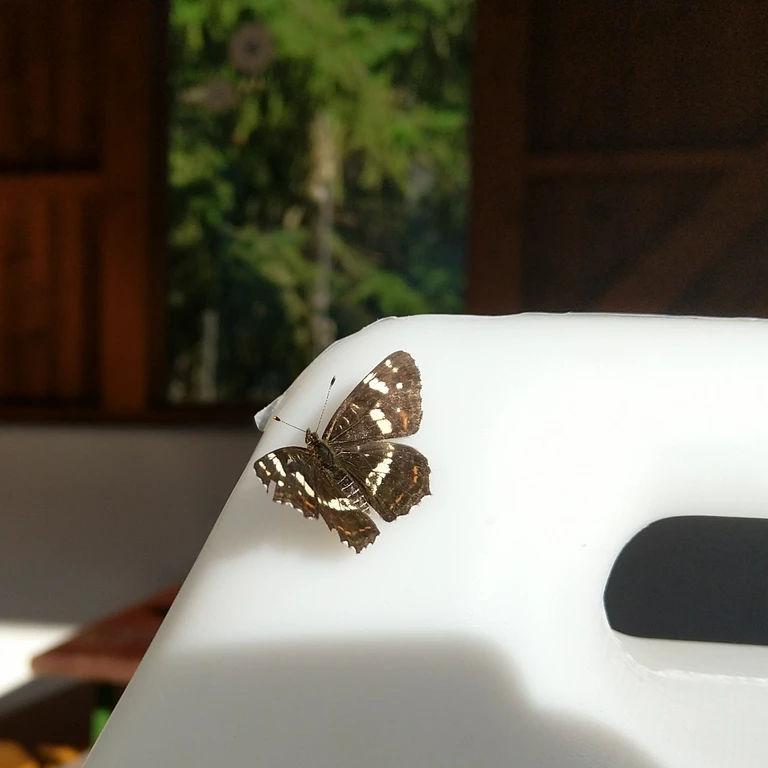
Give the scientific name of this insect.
Araschnia levana
